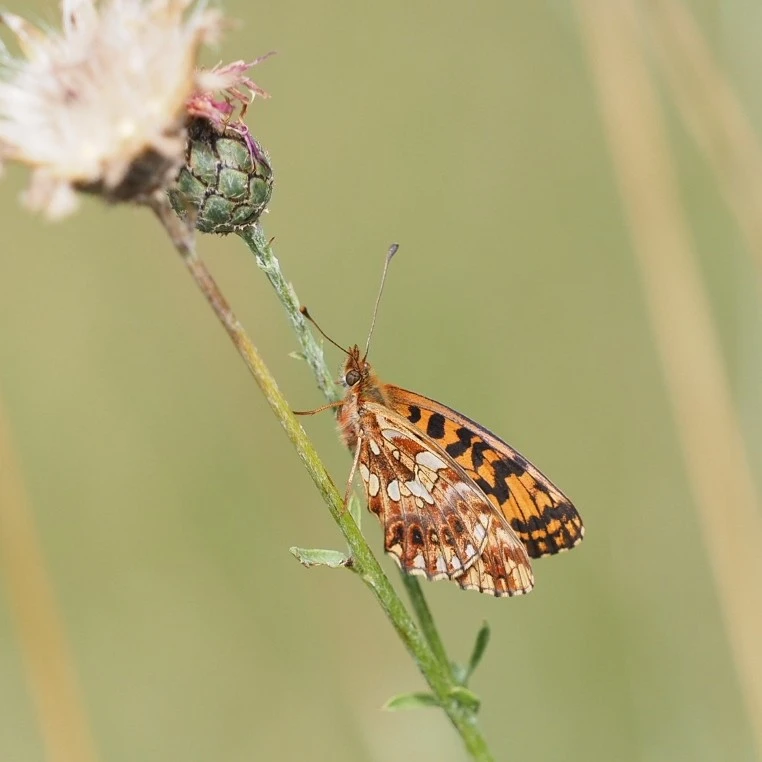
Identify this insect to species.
Boloria dia
